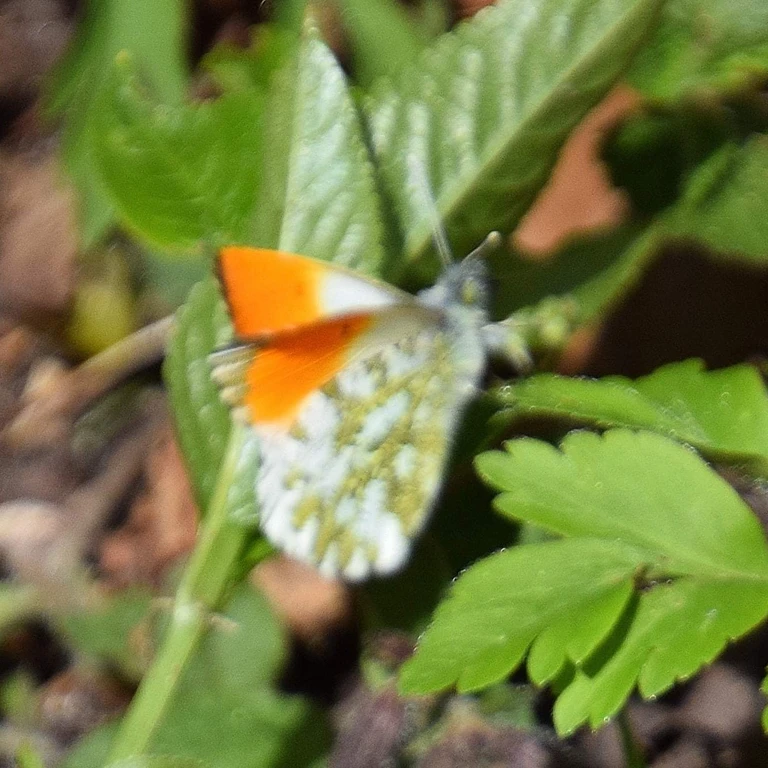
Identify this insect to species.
Anthocharis cardamines
